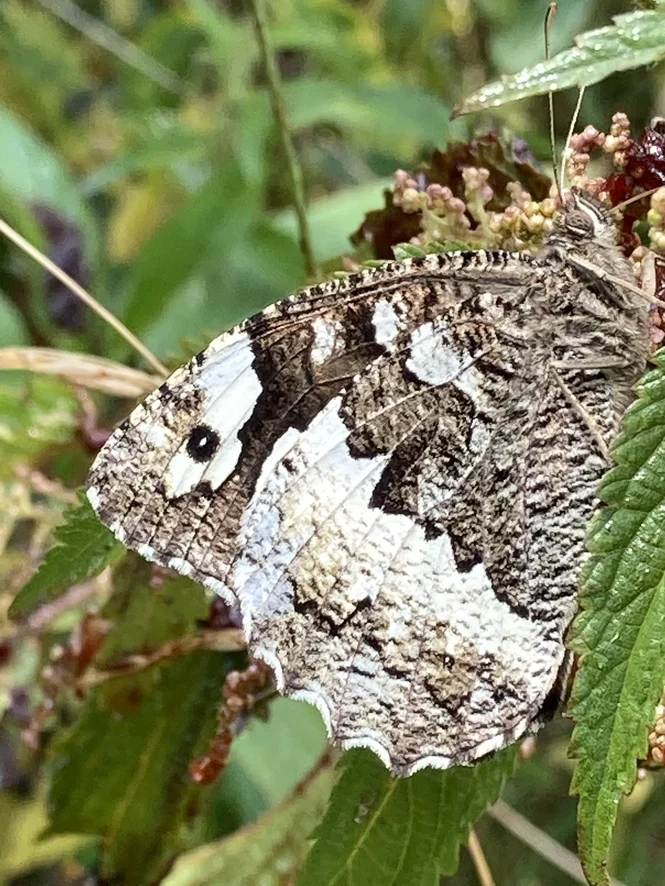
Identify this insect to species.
Brintesia circe
